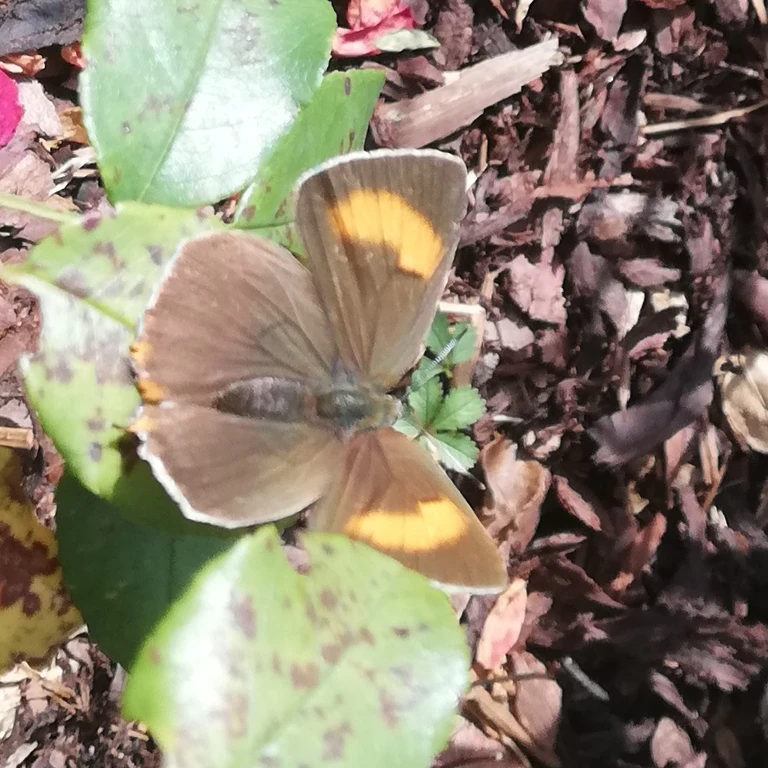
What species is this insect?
Thecla betulae
